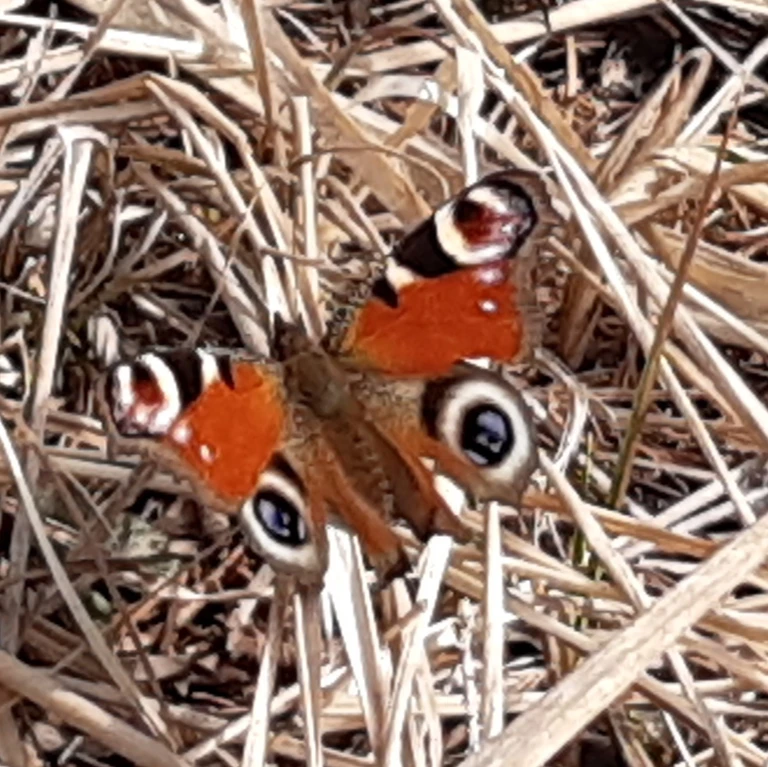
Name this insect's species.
Aglais io
